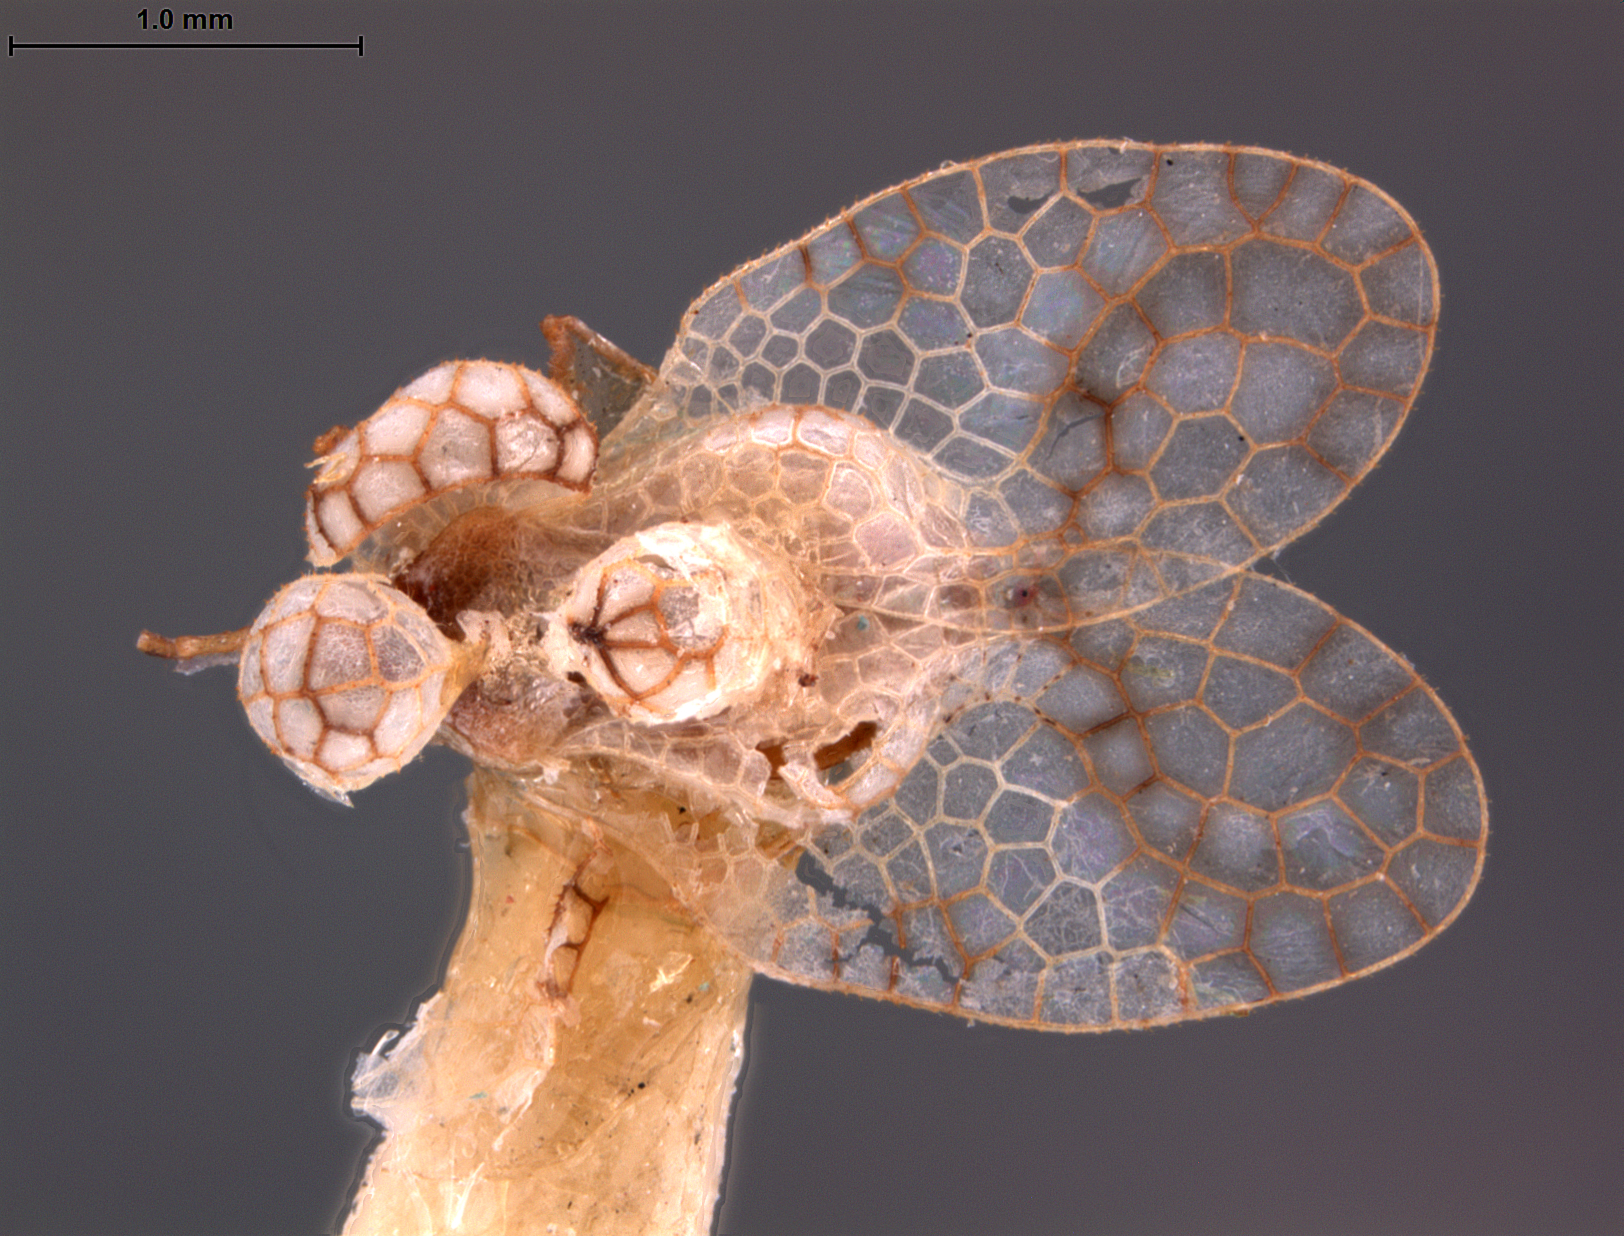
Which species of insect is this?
Dicysta parilis
